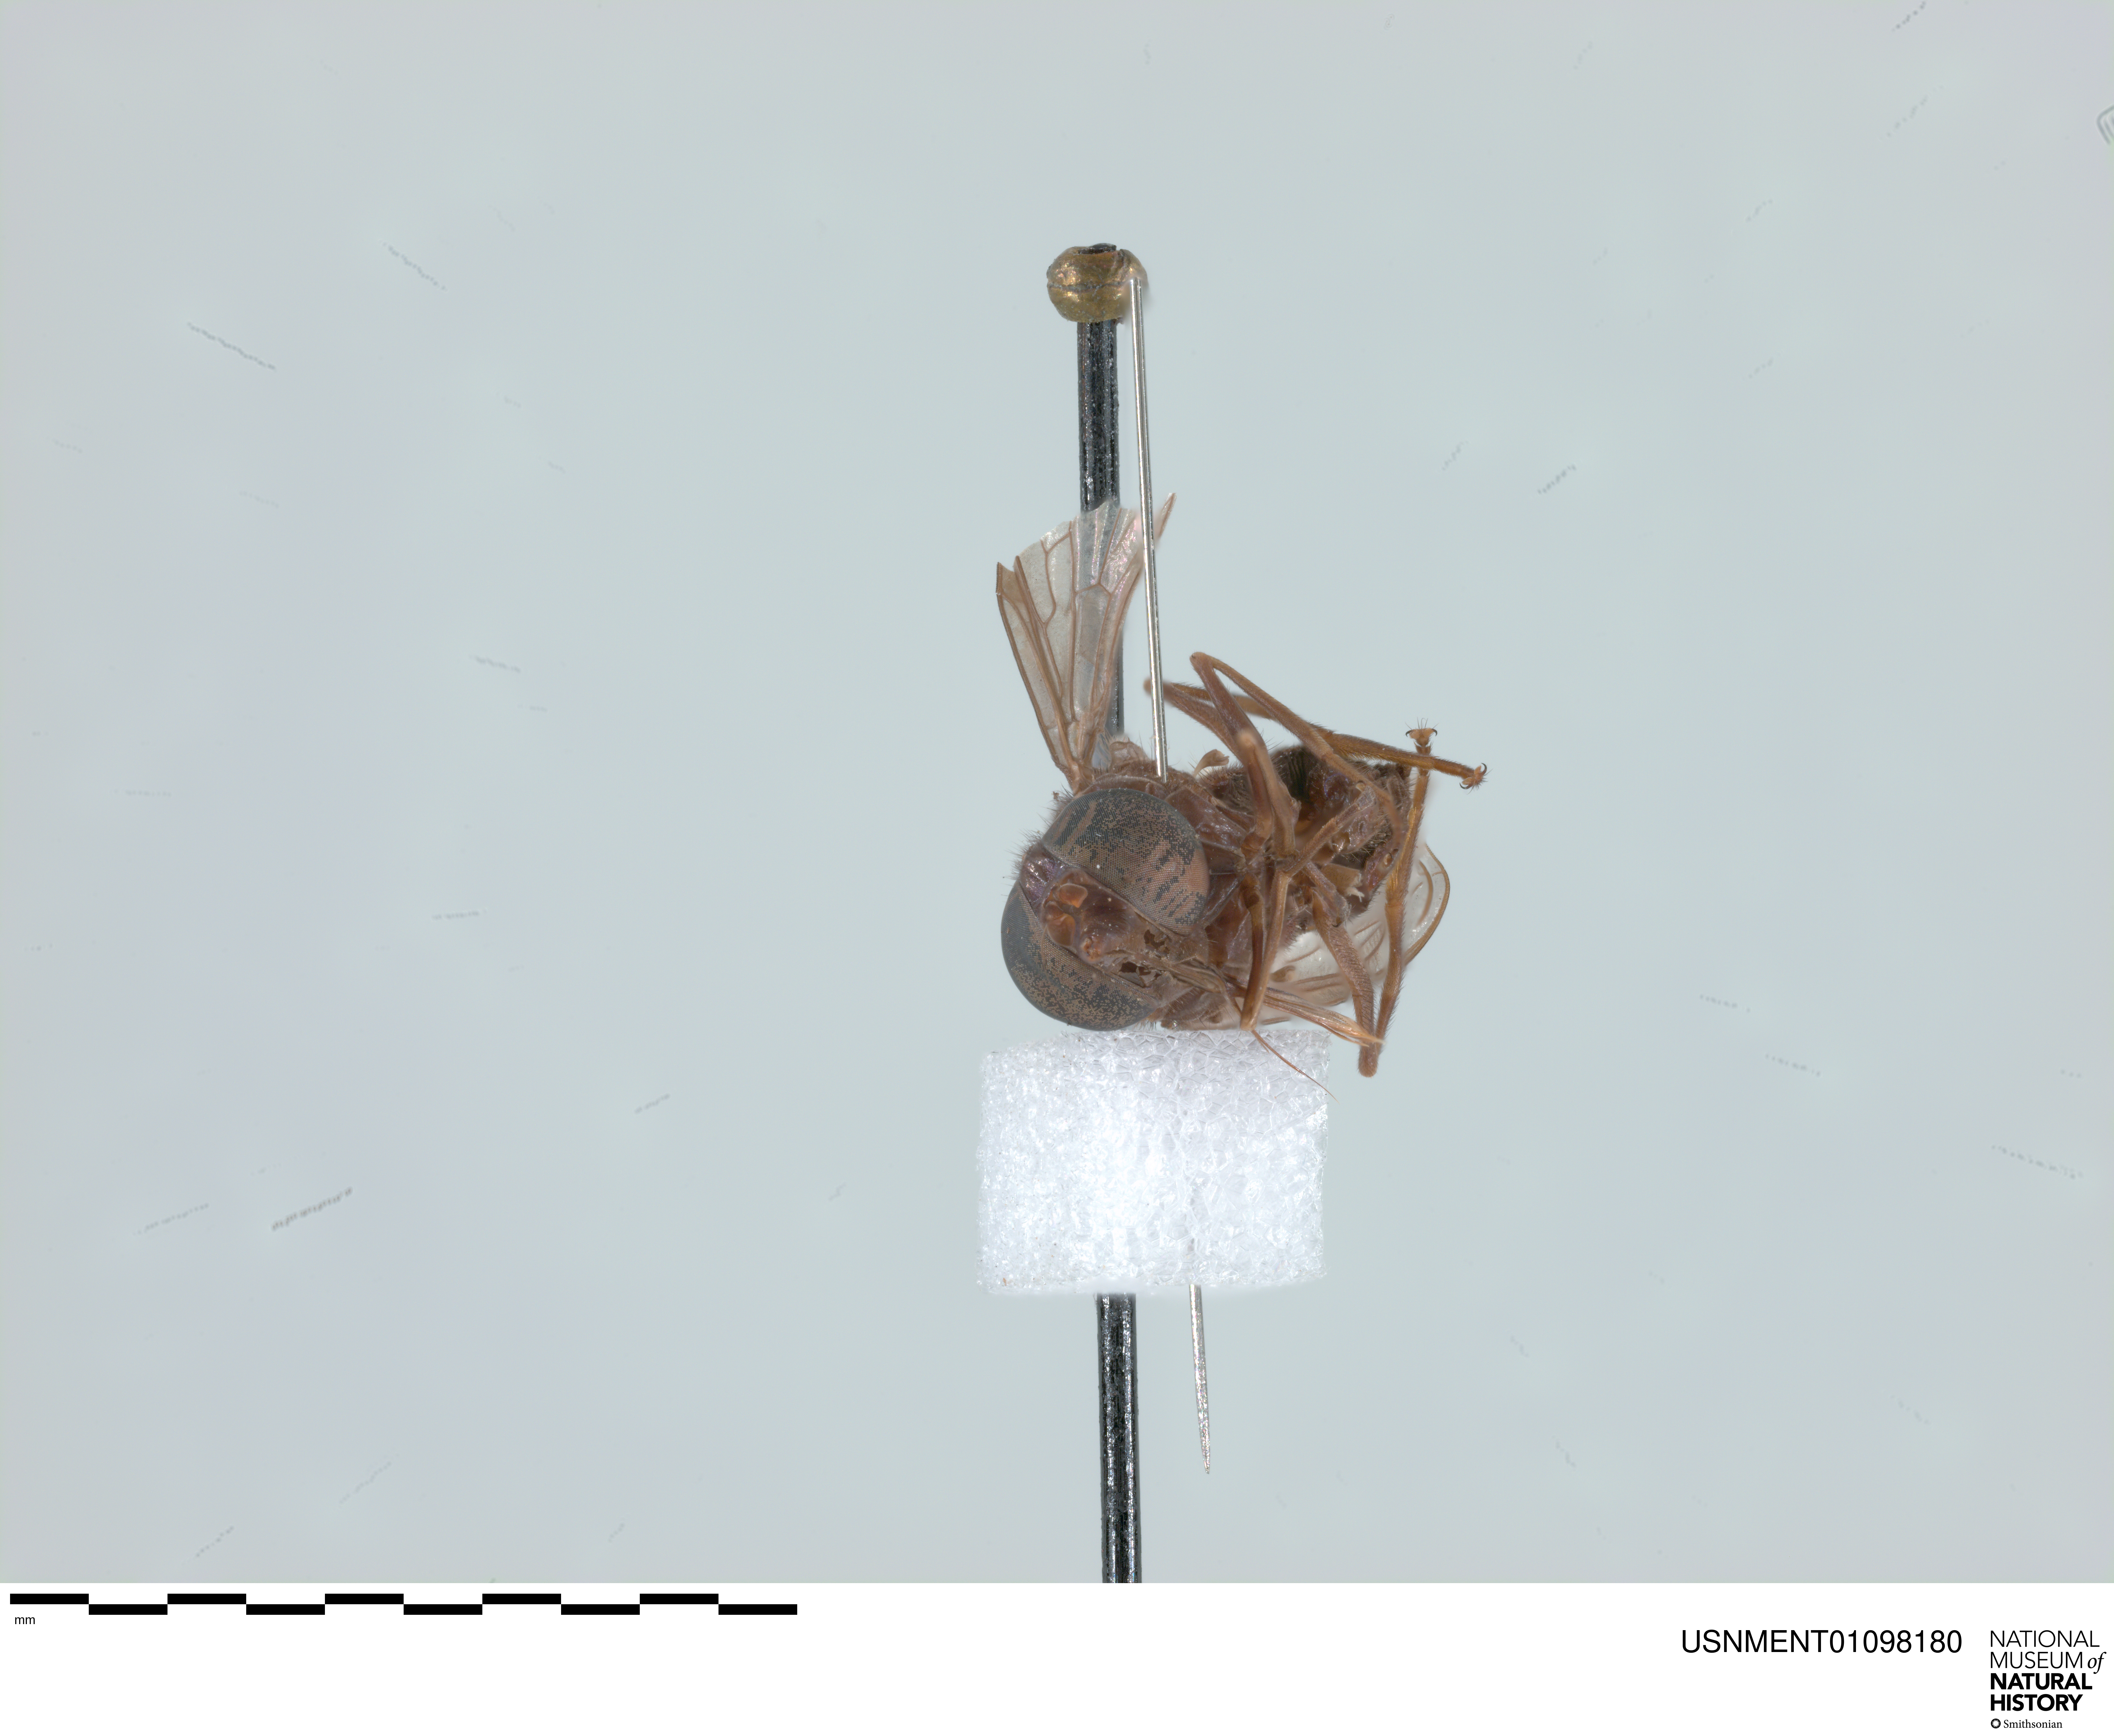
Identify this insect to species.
Rhingia cyanoprora
